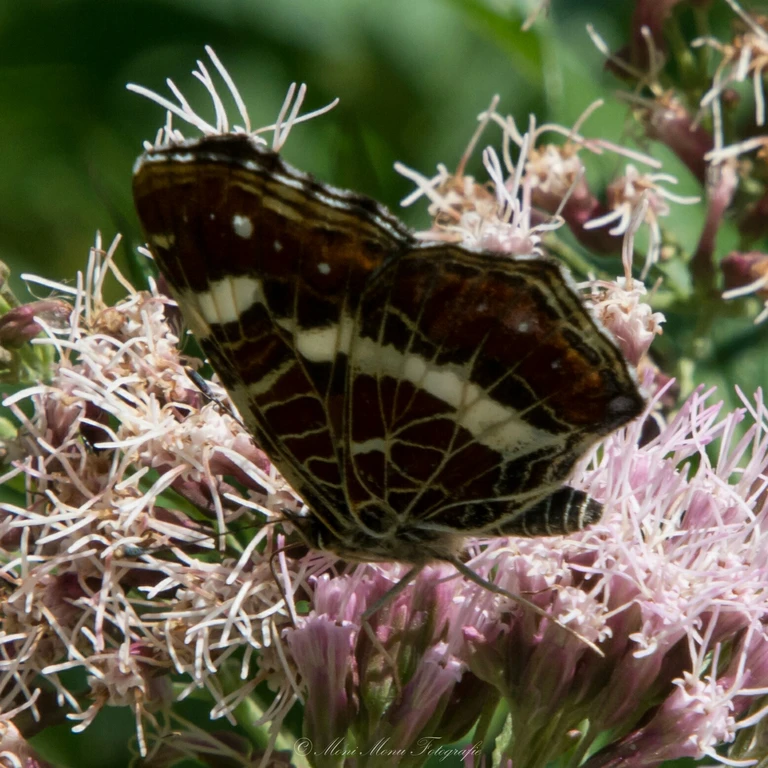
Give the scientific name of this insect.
Araschnia levana
